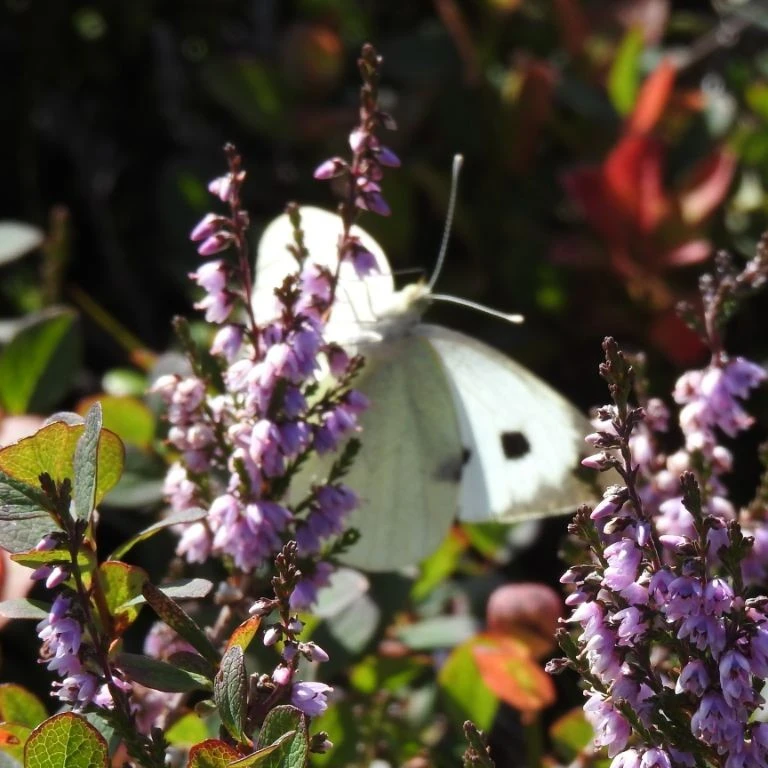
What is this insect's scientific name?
Pieris brassicae
